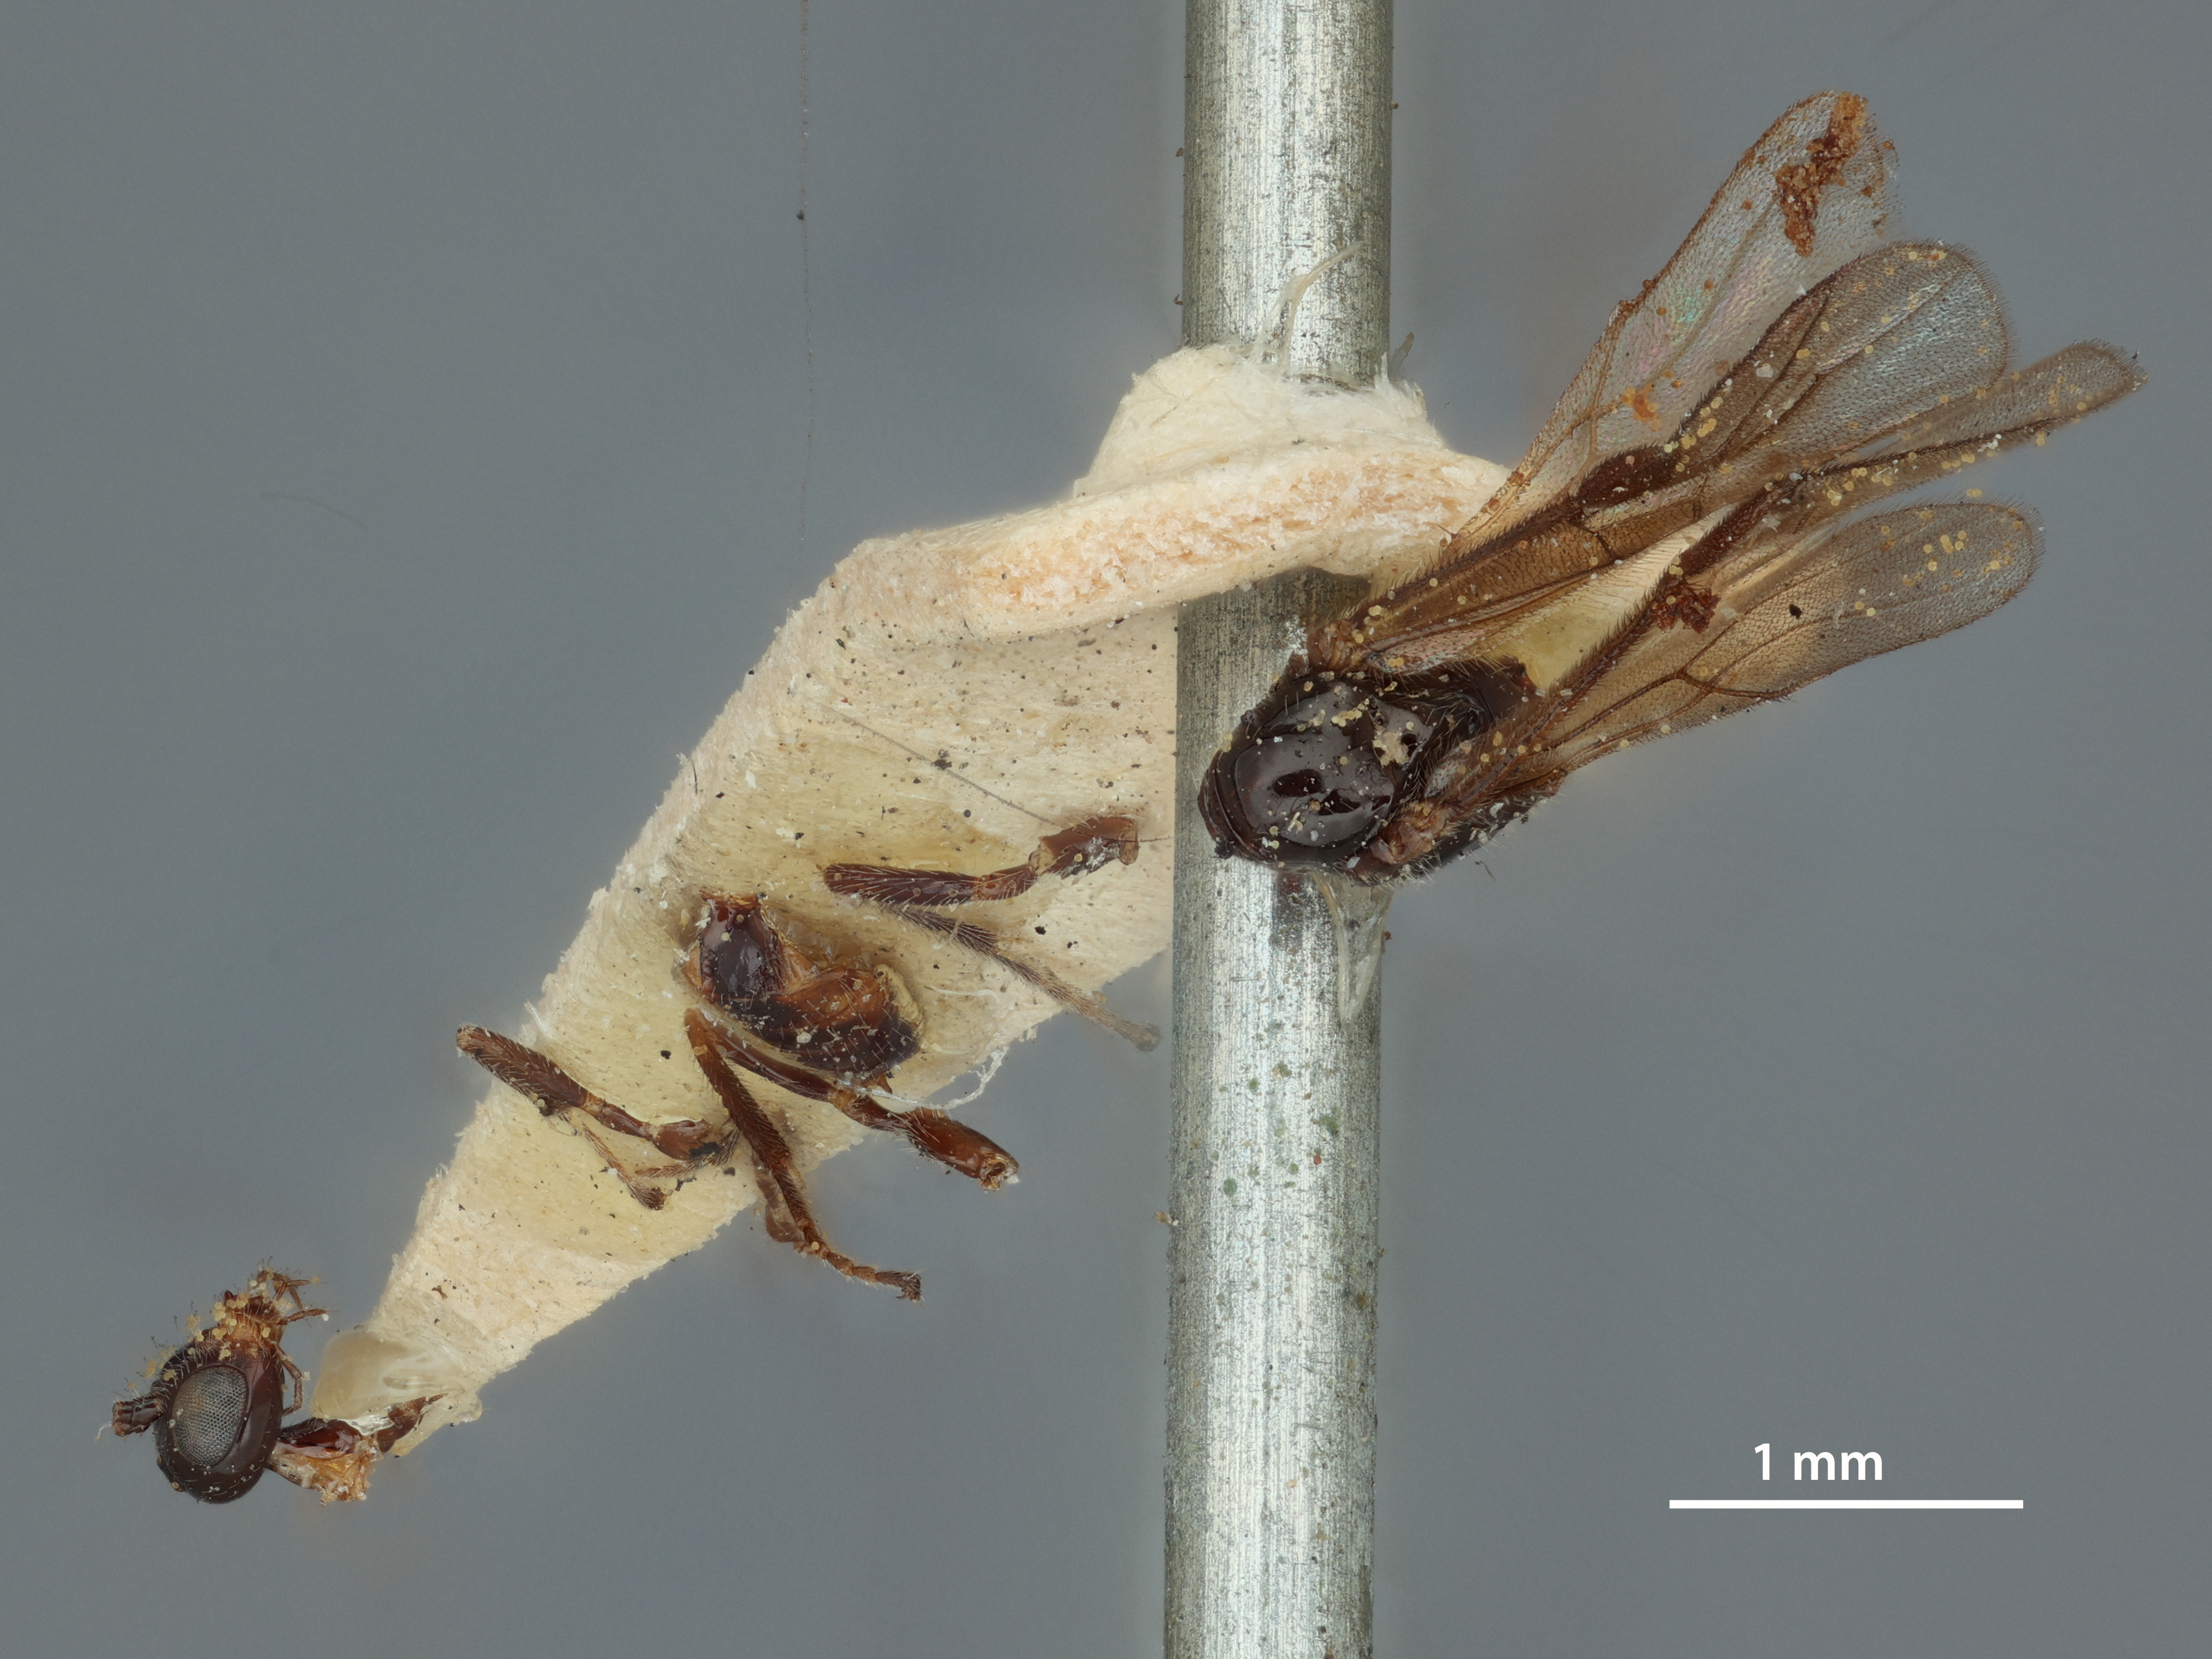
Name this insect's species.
Bracon politus
